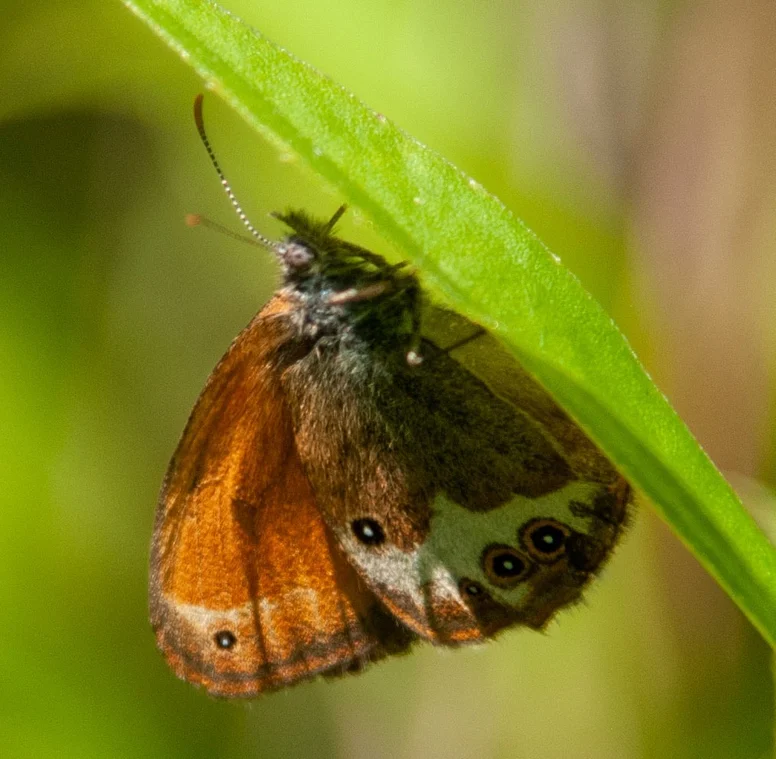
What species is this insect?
Coenonympha arcania
